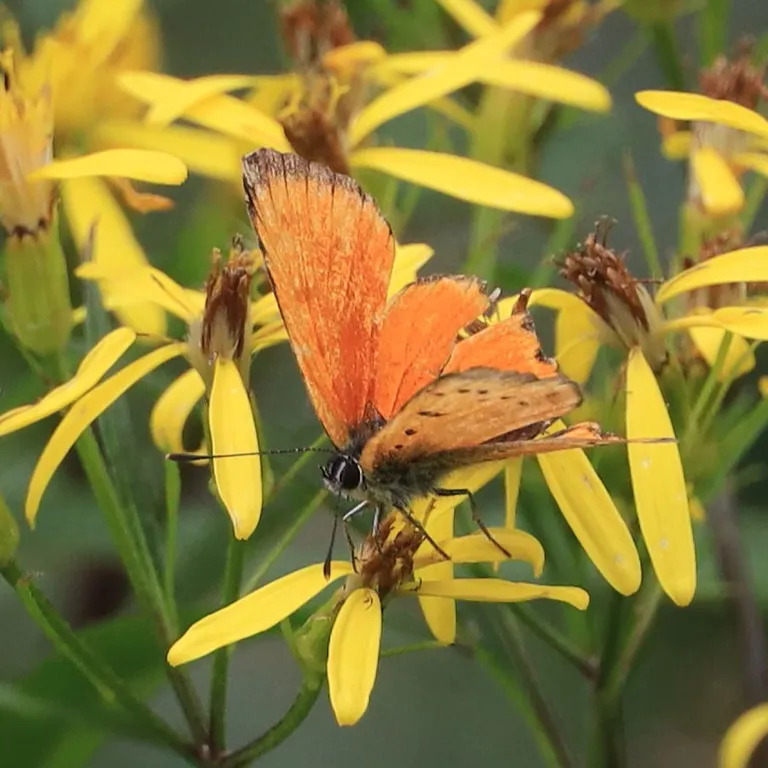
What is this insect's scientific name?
Lycaena virgaureae
